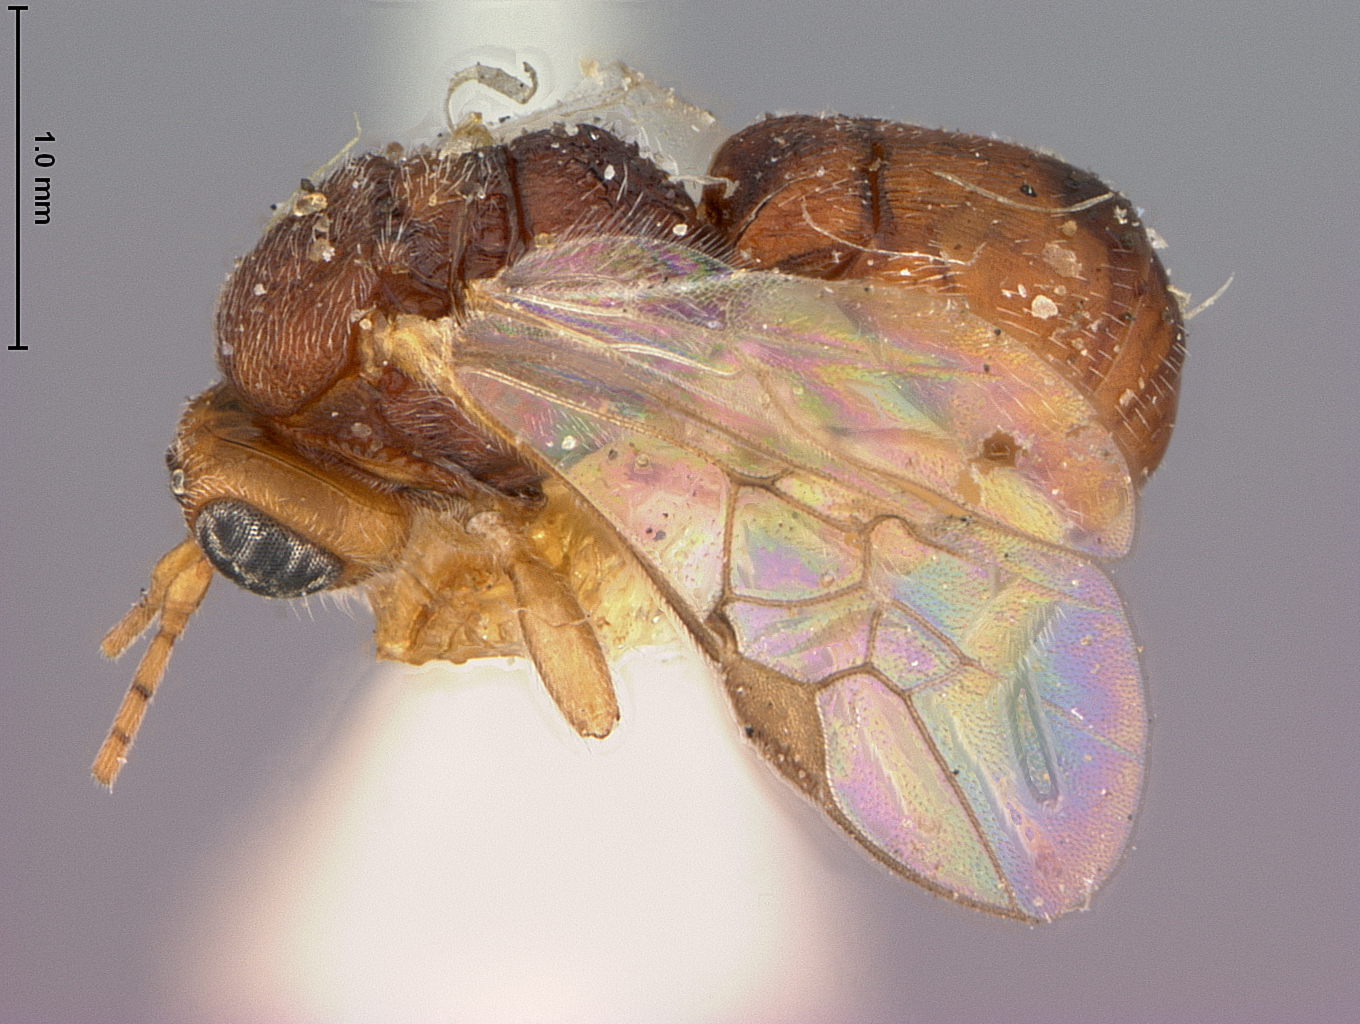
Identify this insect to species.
Glyptocolastas bruchivorus
